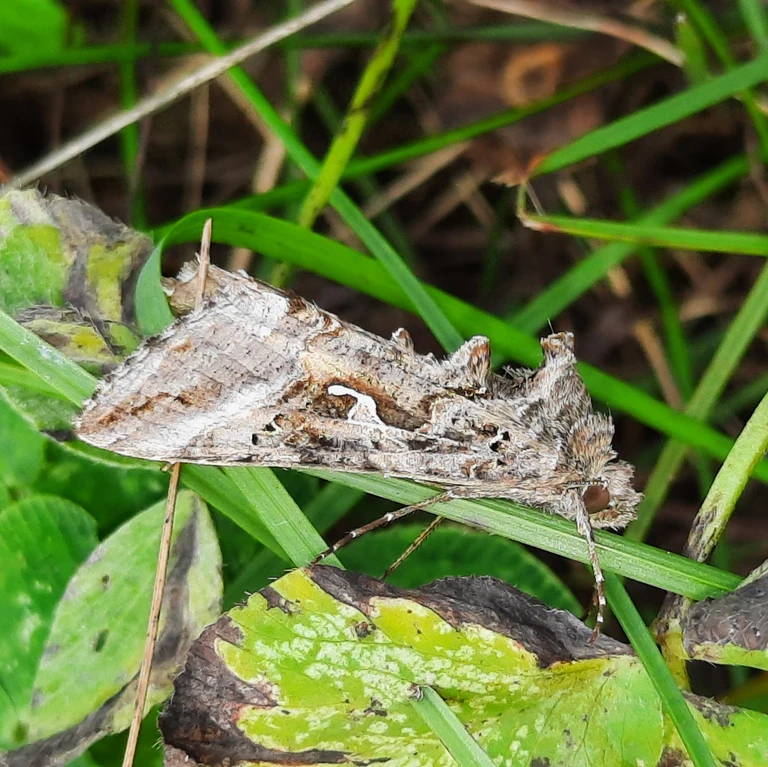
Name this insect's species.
Autographa gamma
